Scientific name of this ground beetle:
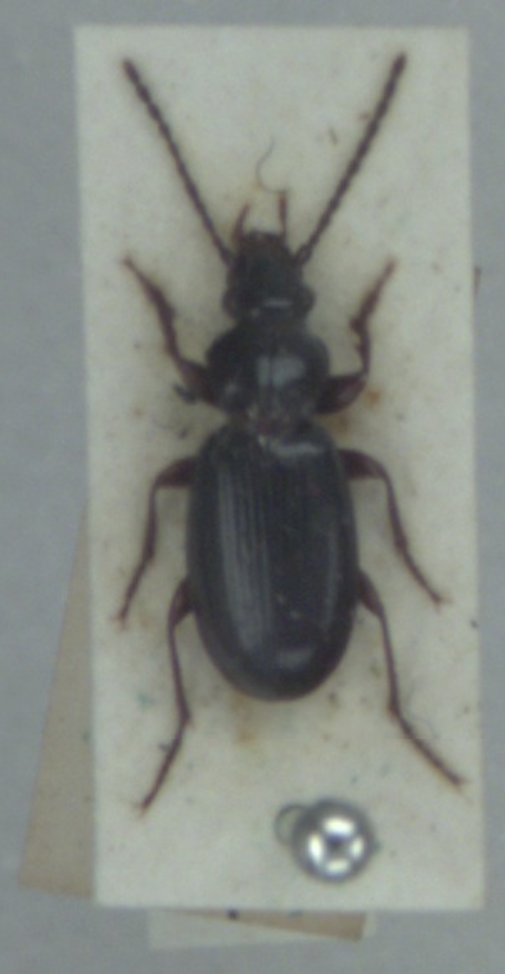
Patrobus assimilis
